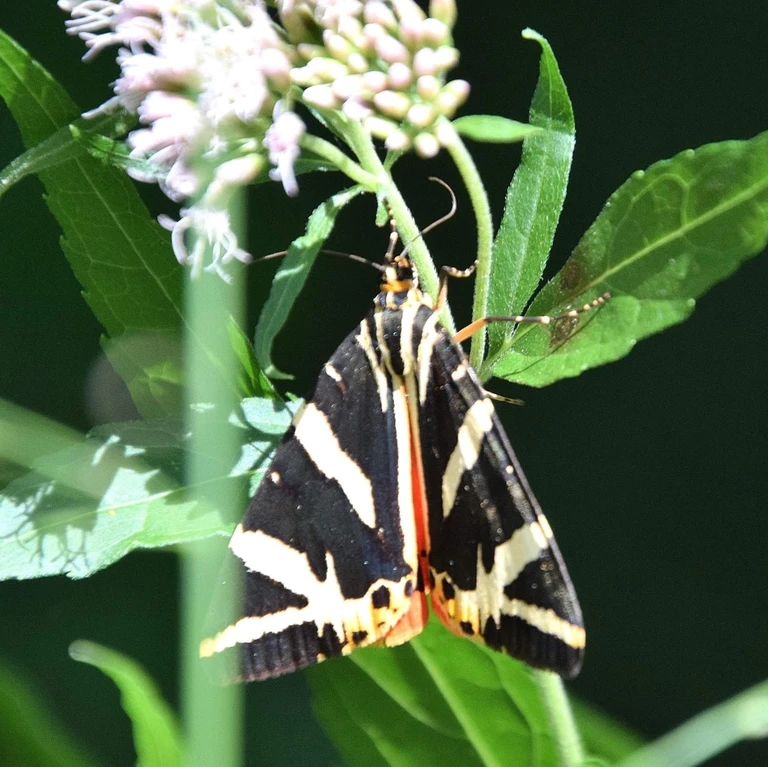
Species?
Euplagia quadripunctaria
